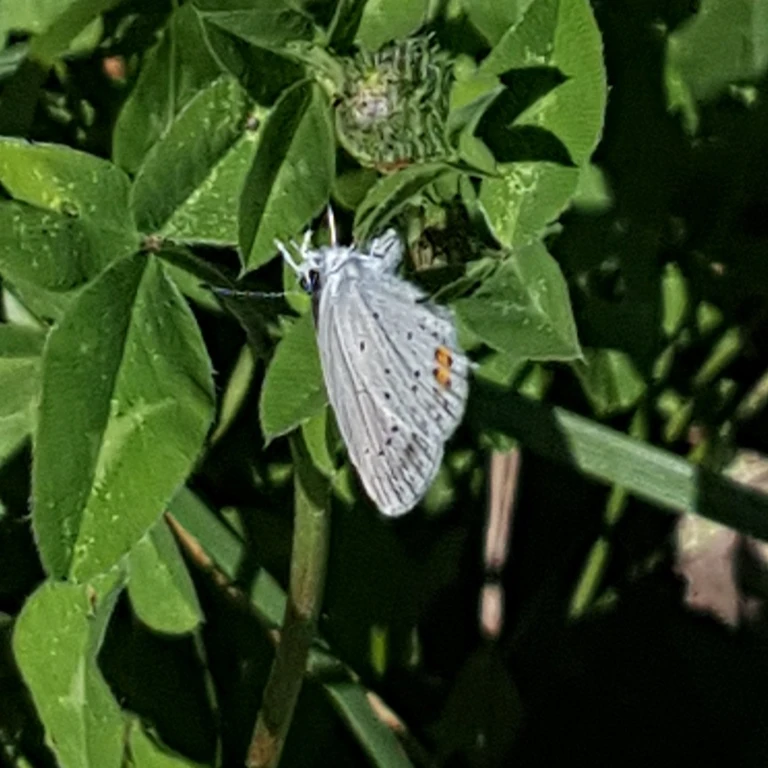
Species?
Cupido argiades (also Elkalyce argiades)
